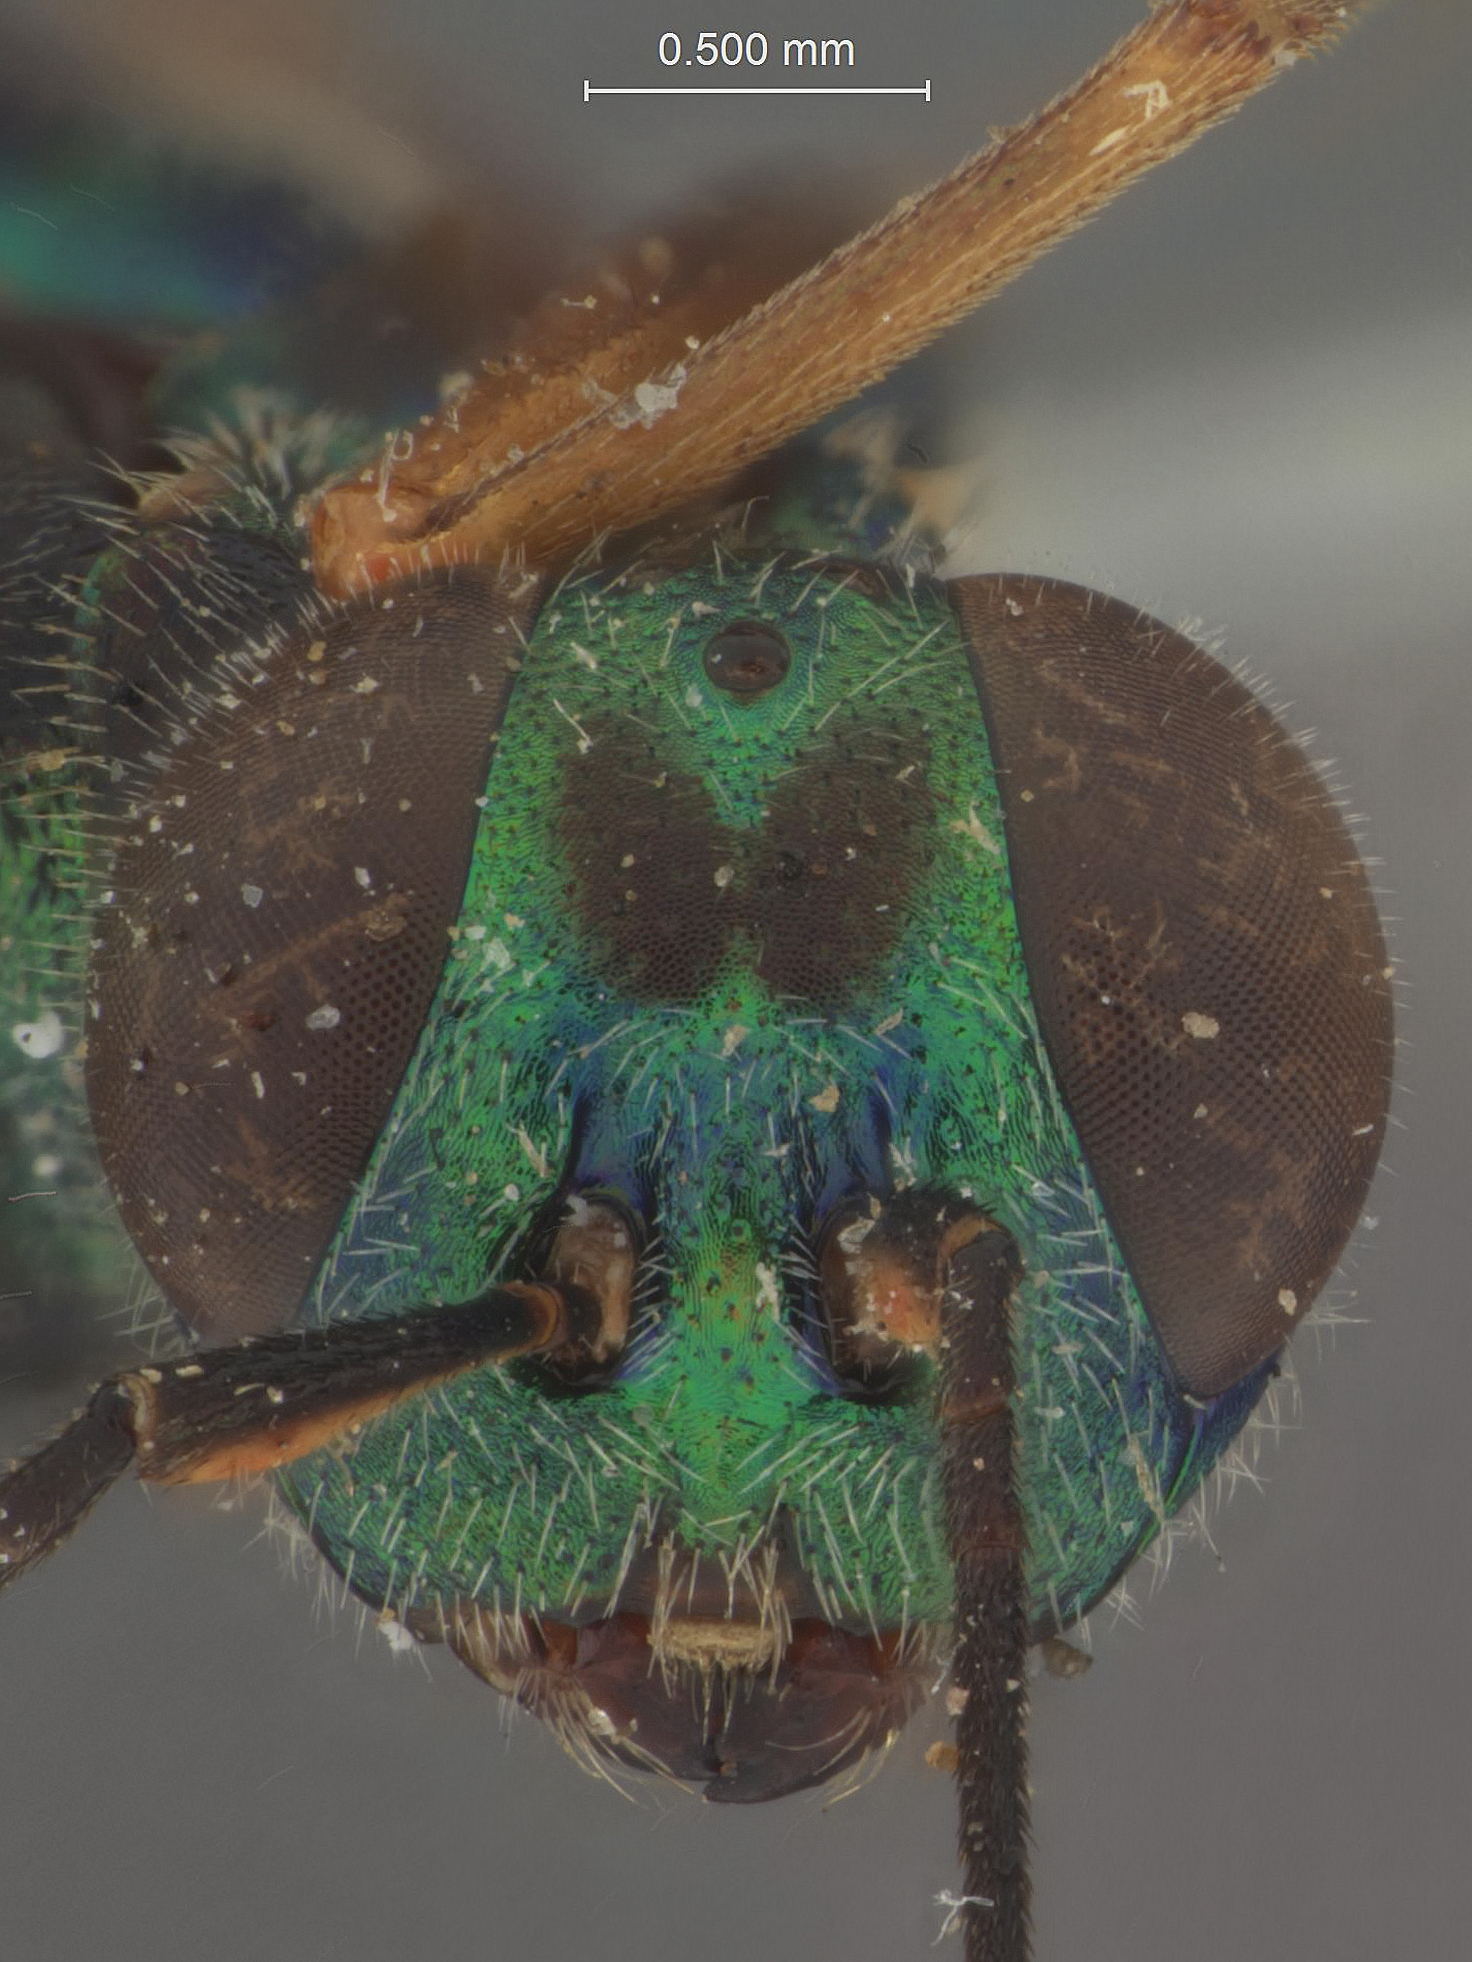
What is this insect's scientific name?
Metapelma speciosa
